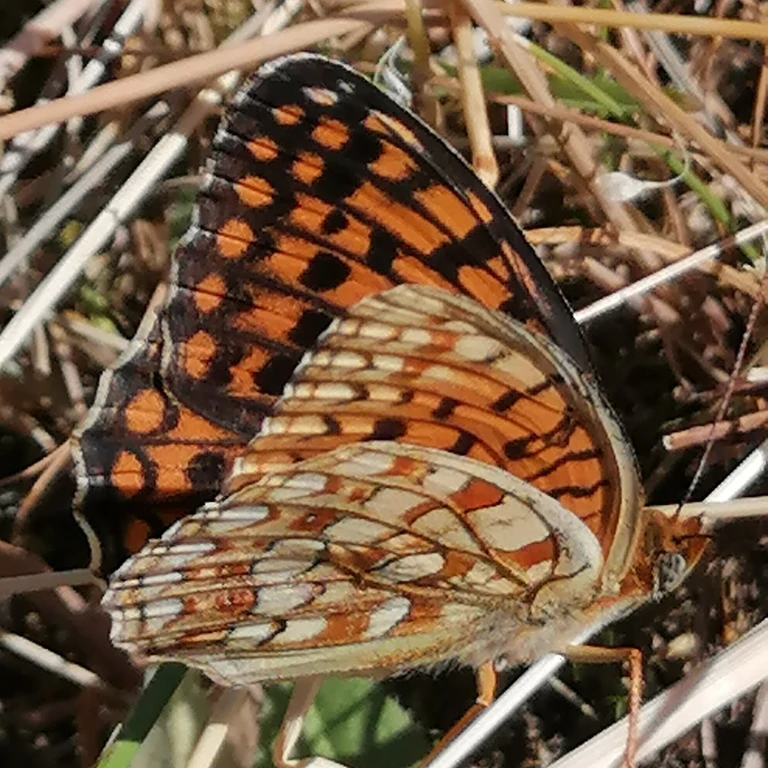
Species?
Fabriciana niobe
